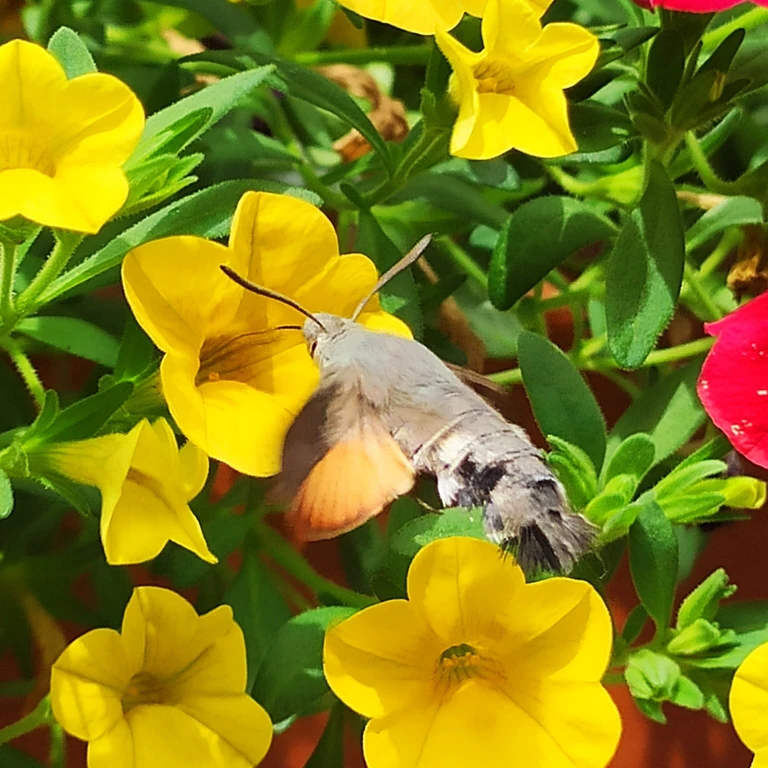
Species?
Macroglossum stellatarum
